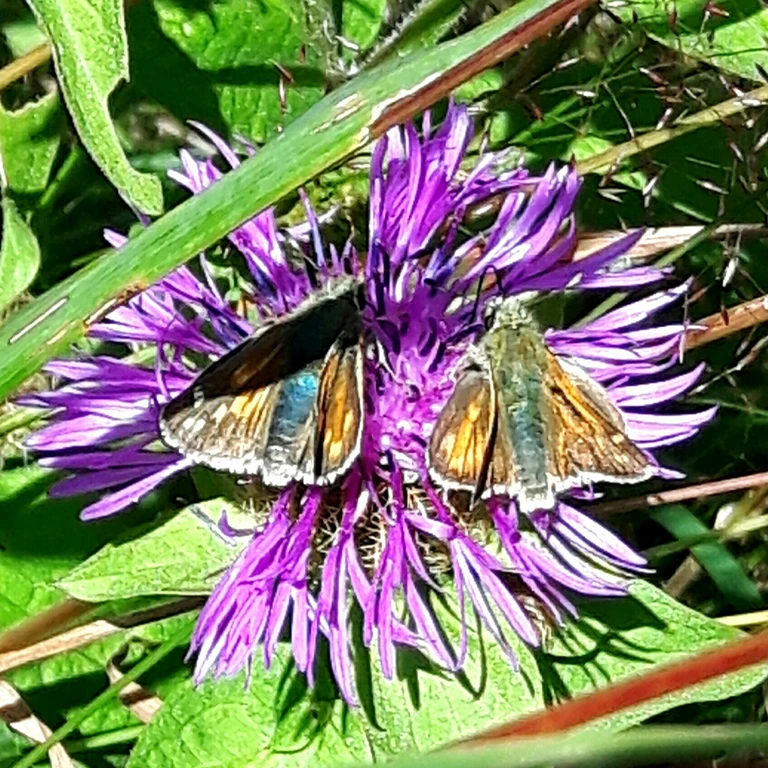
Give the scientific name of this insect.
Hesperia comma
